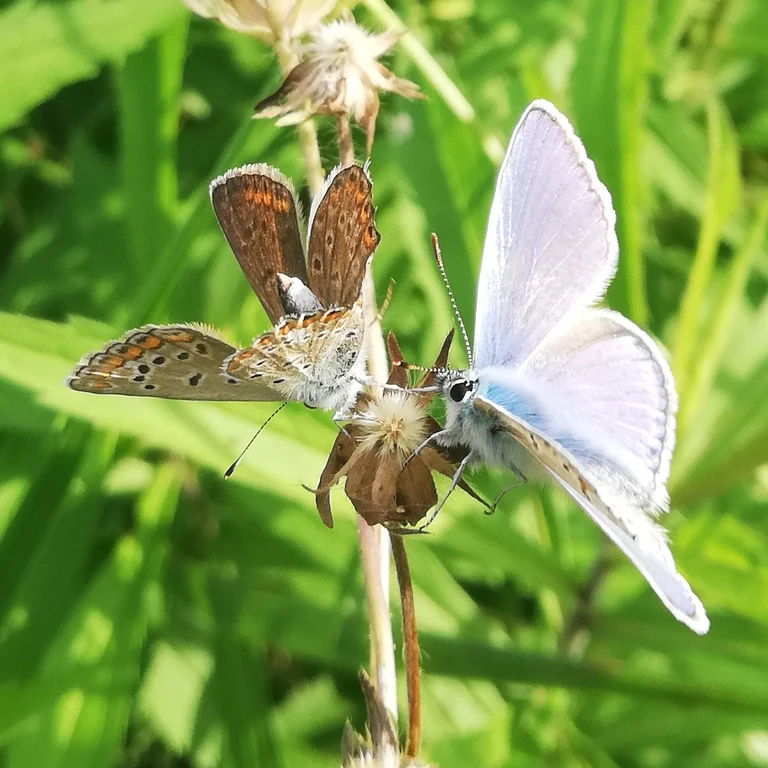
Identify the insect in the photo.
Polyommatus icarus
